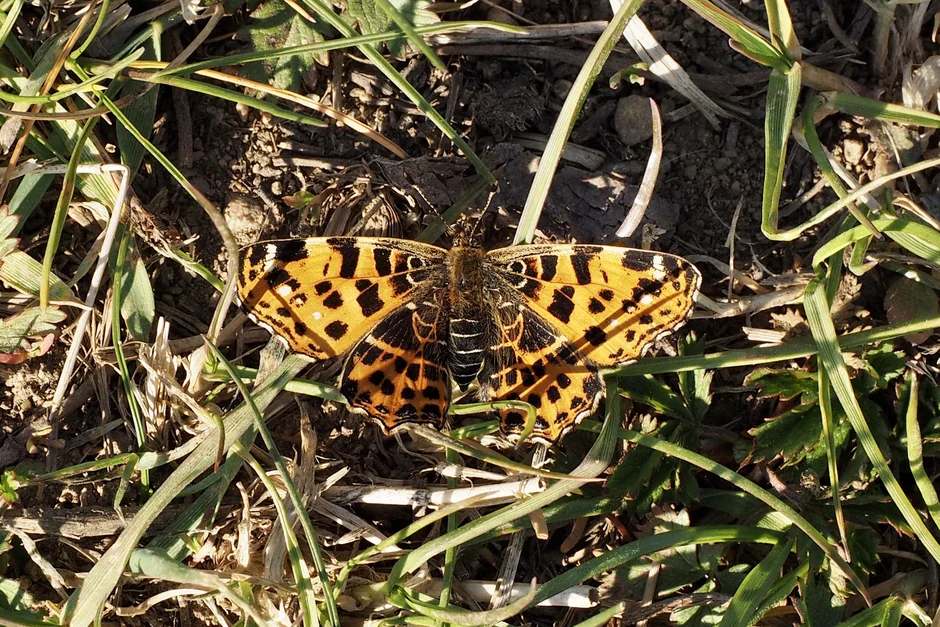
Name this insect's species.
Araschnia levana
